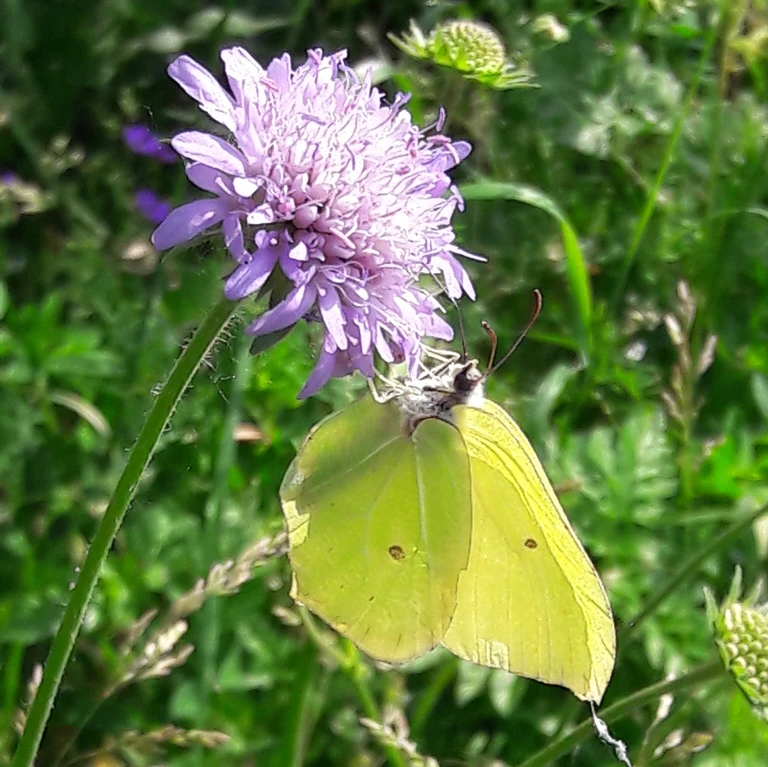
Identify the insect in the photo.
Gonepteryx rhamni
